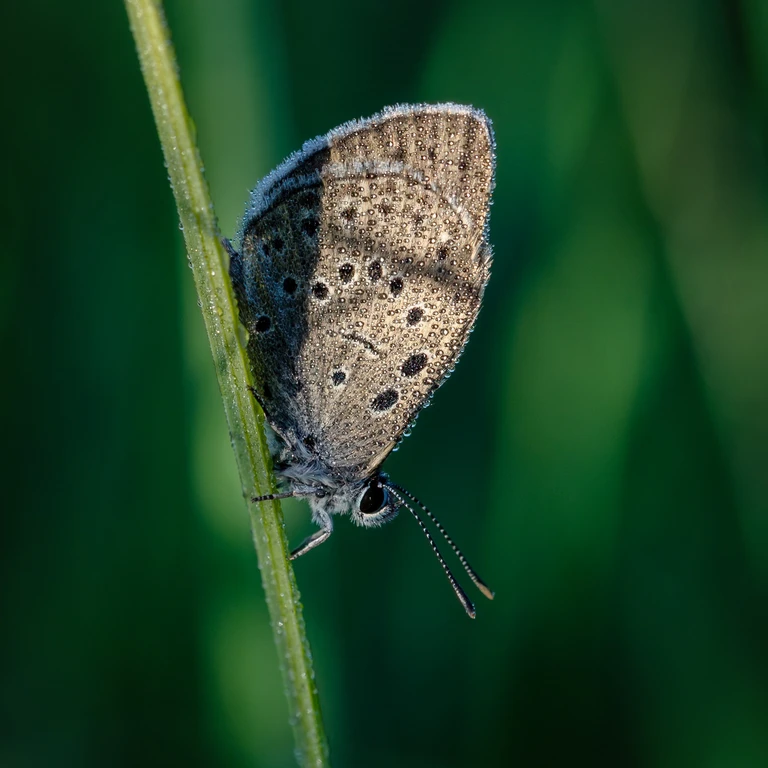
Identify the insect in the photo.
Phengaris teleius
